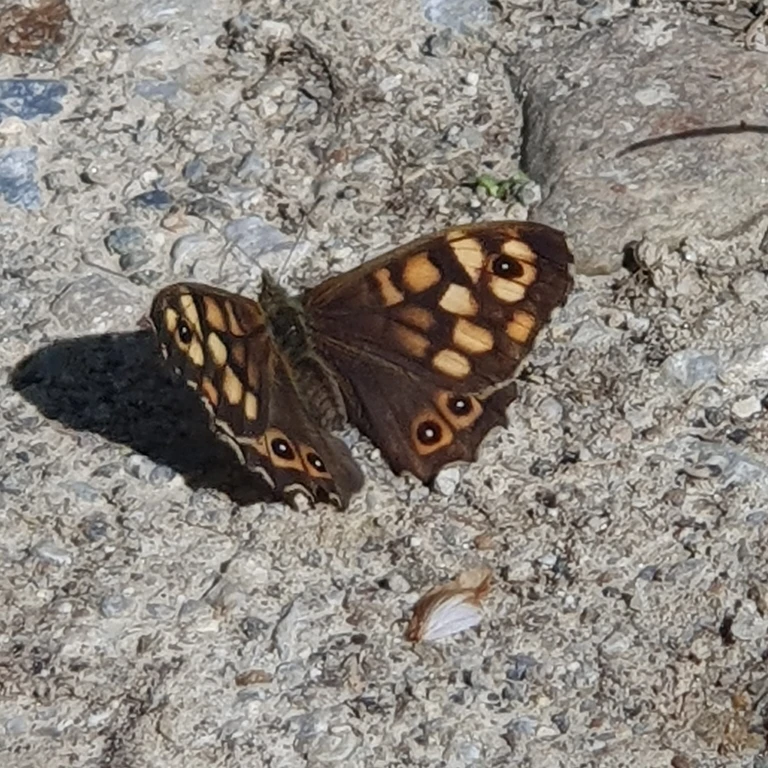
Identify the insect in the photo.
Pararge aegeria
